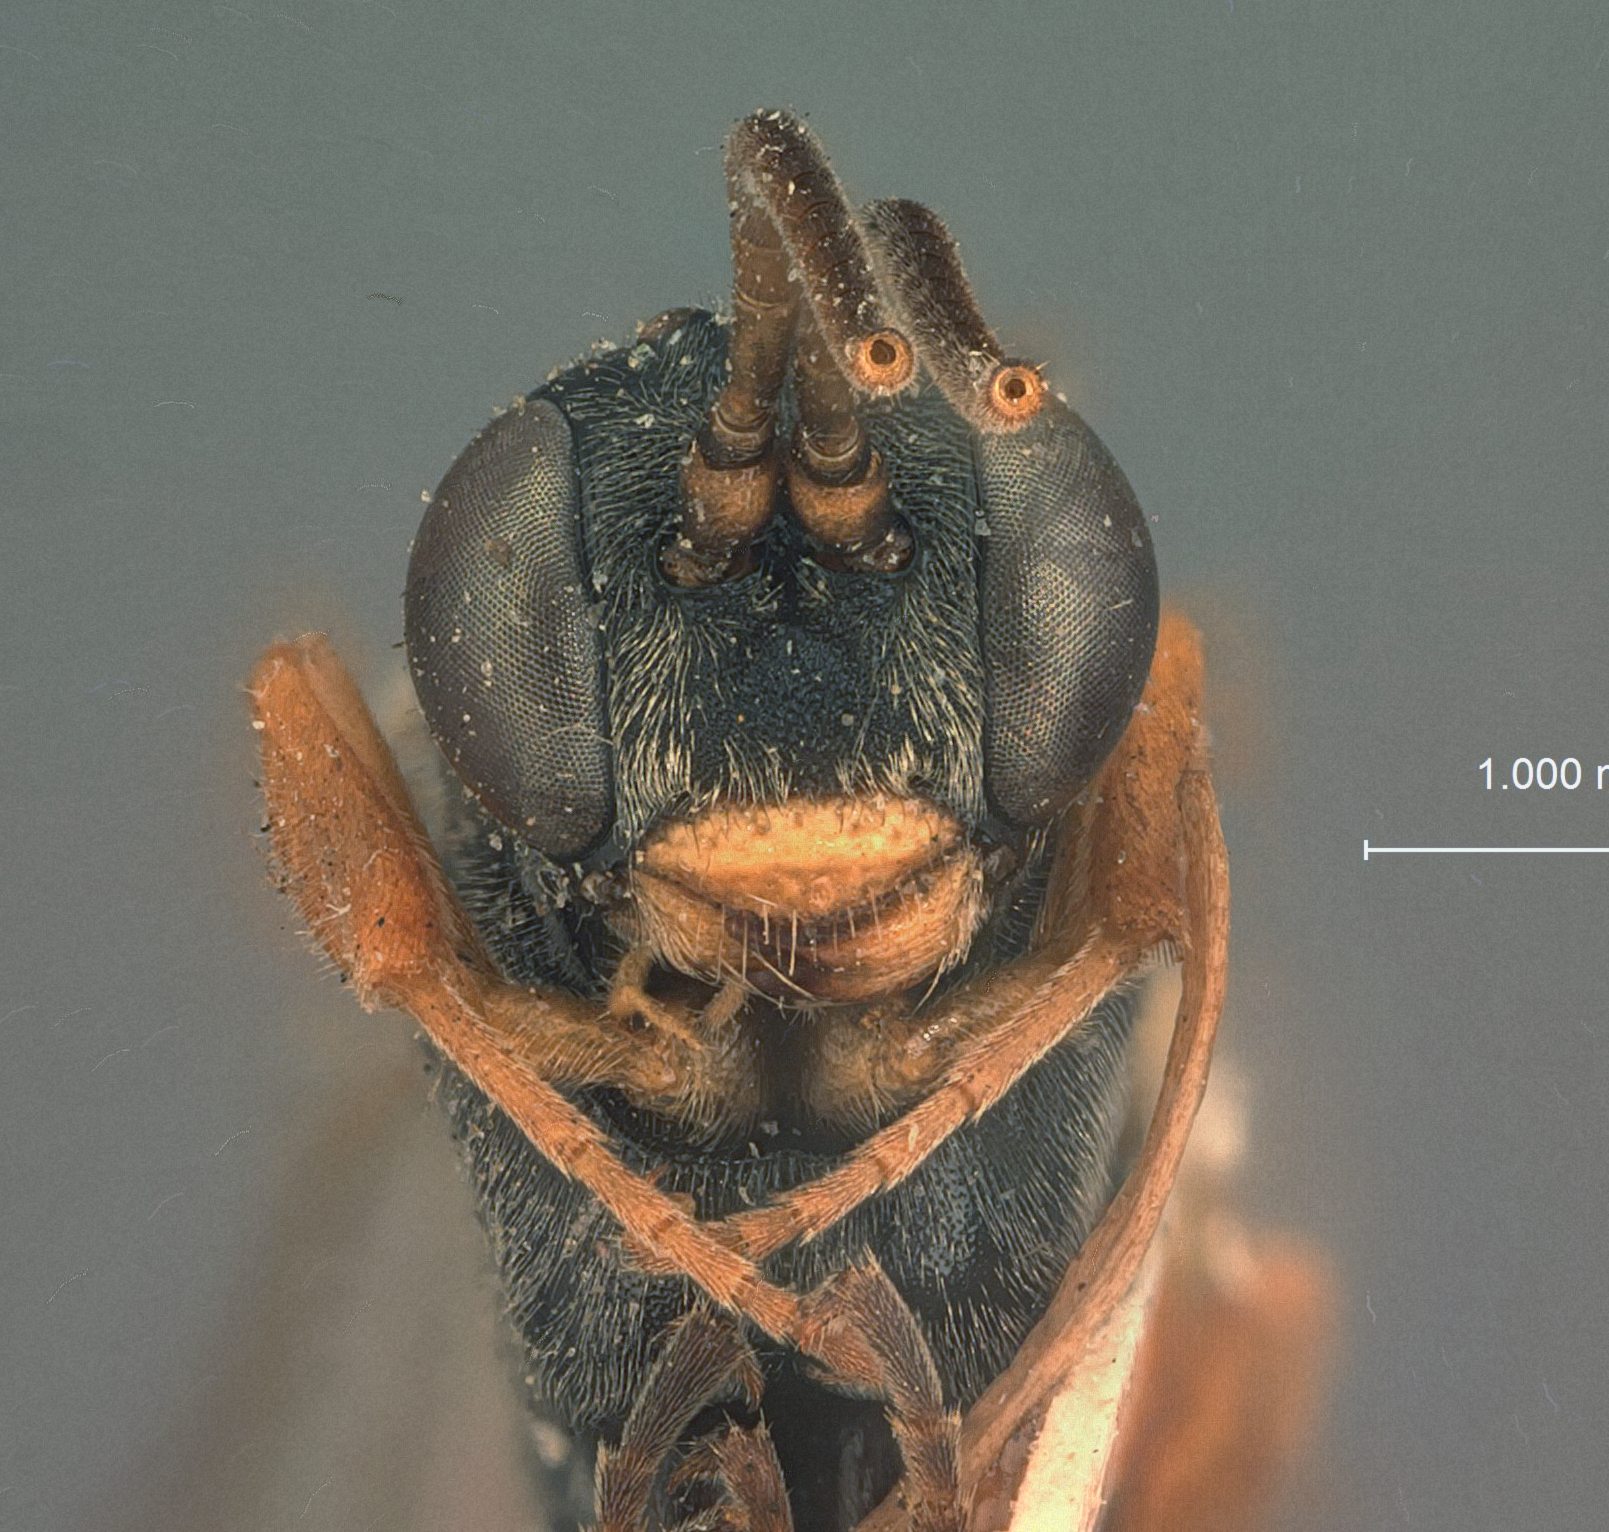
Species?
Metopius terminalis
